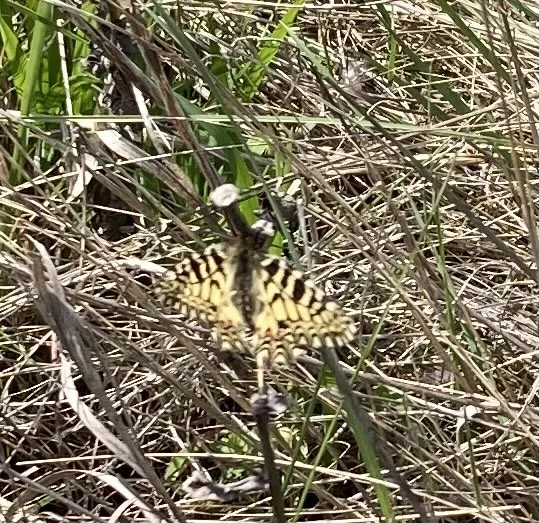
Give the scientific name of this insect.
Zerynthia polyxena
